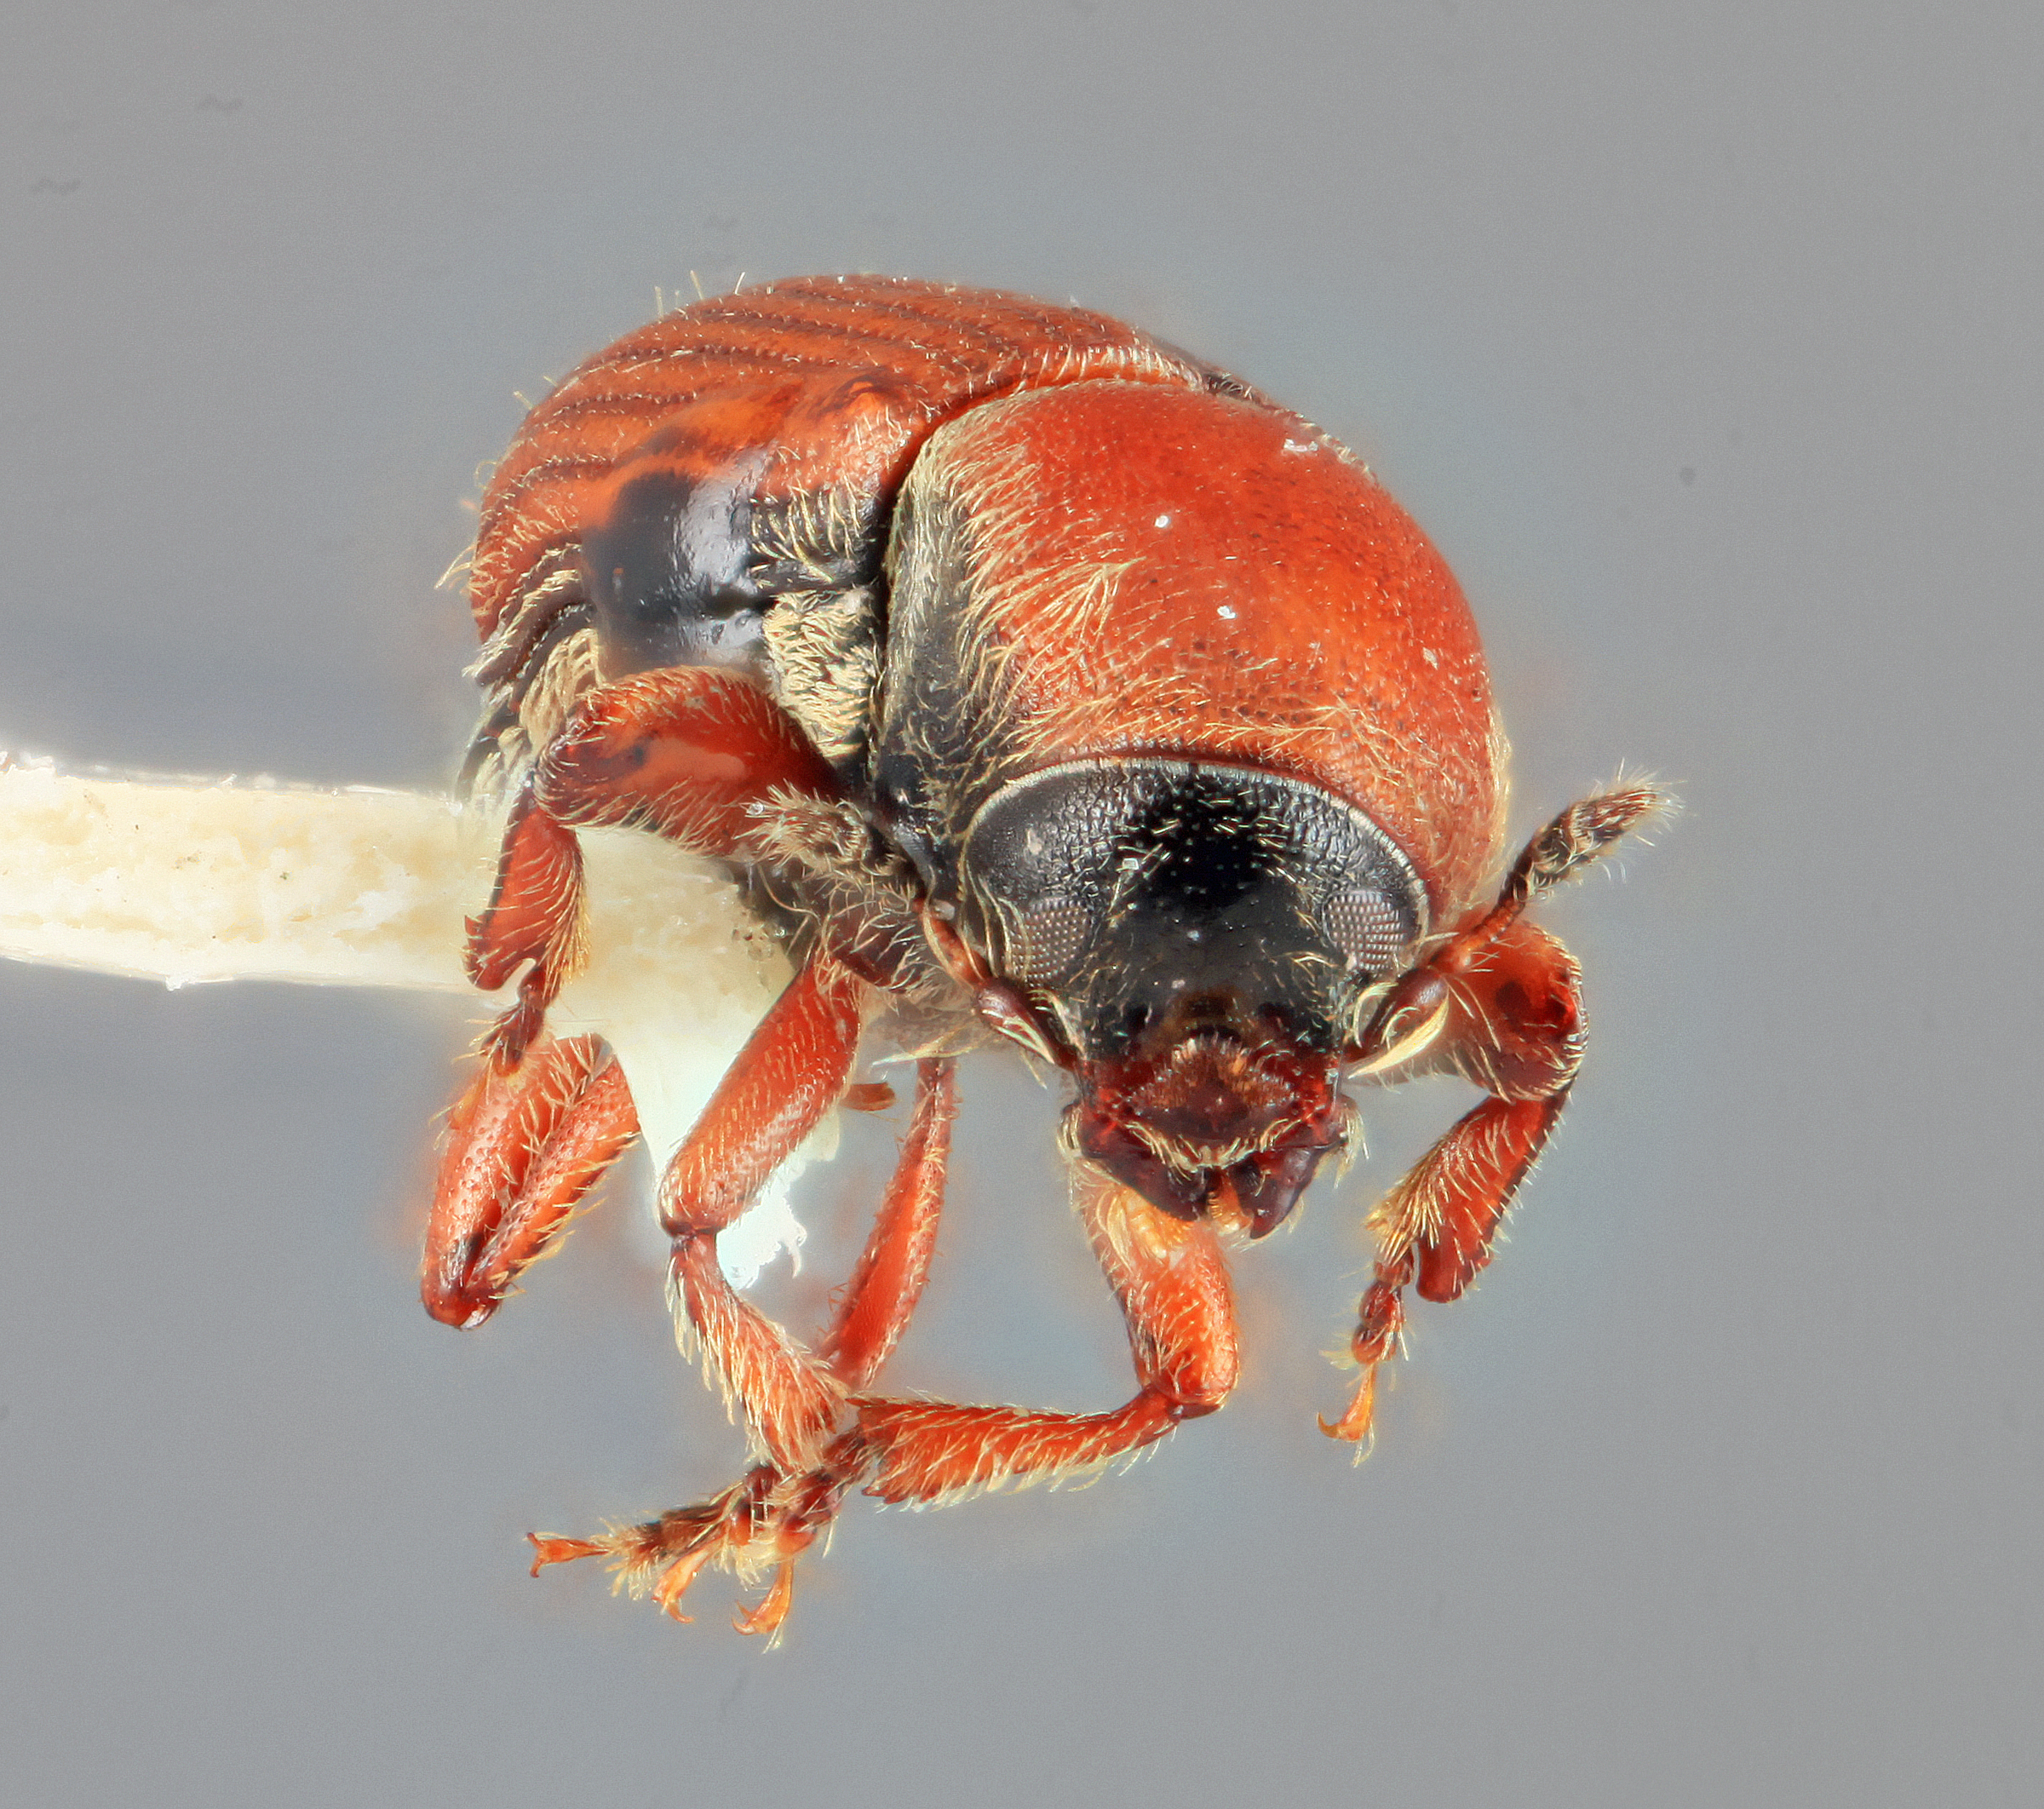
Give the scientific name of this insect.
Cnesinus gibbulus
